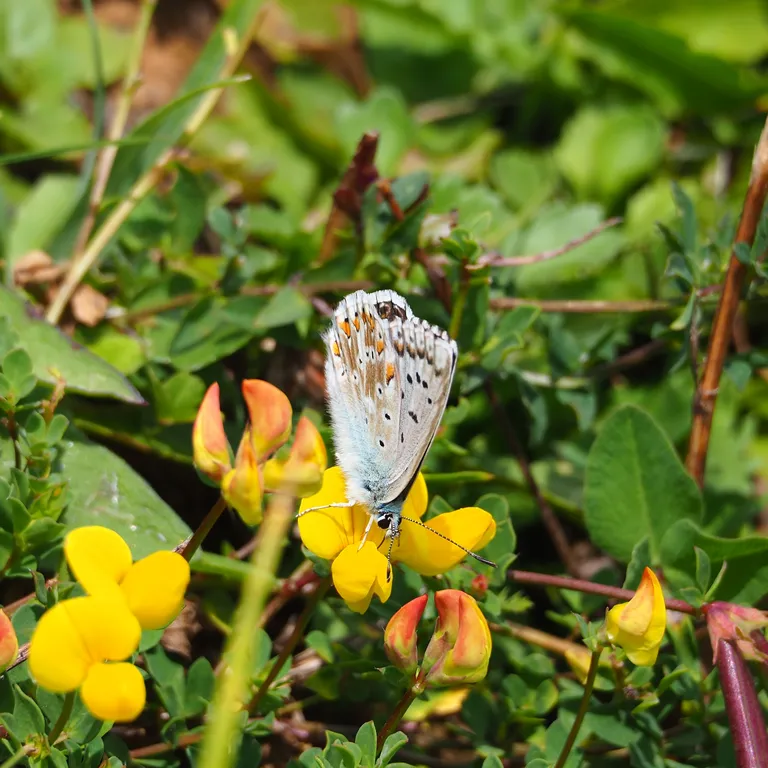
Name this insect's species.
Lysandra coridon
